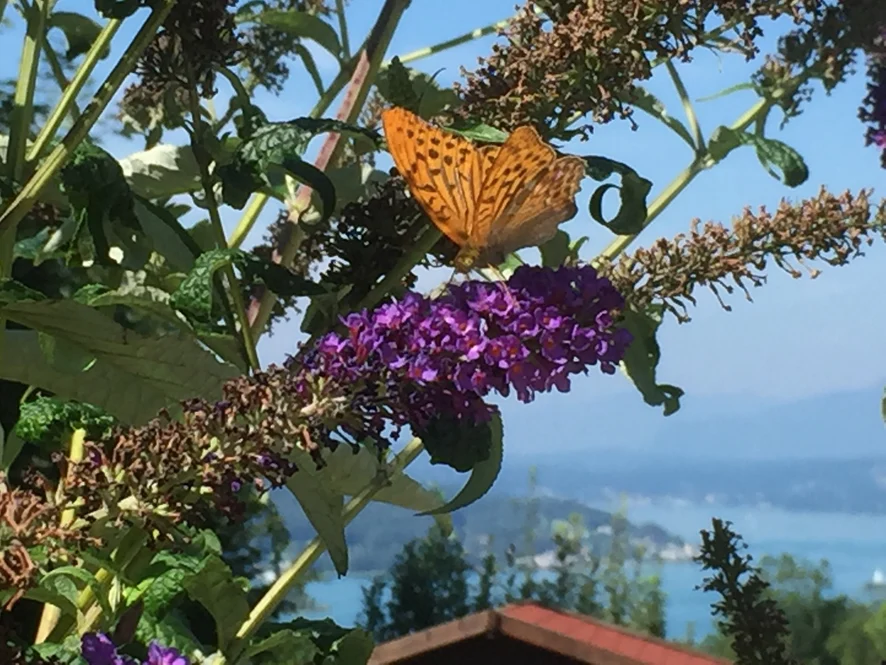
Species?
Argynnis paphia
